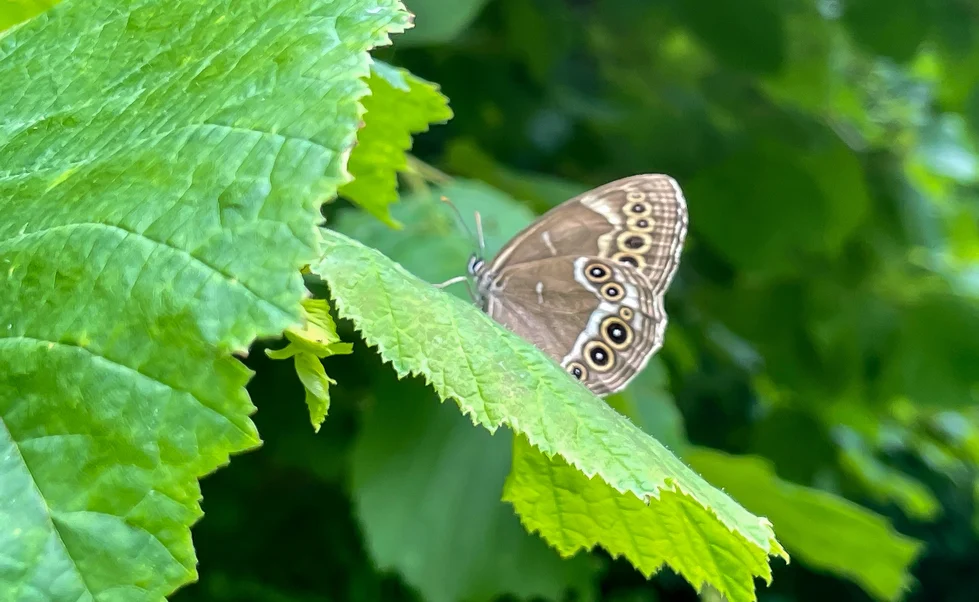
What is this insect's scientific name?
Lopinga achine (also Pararge achine)
